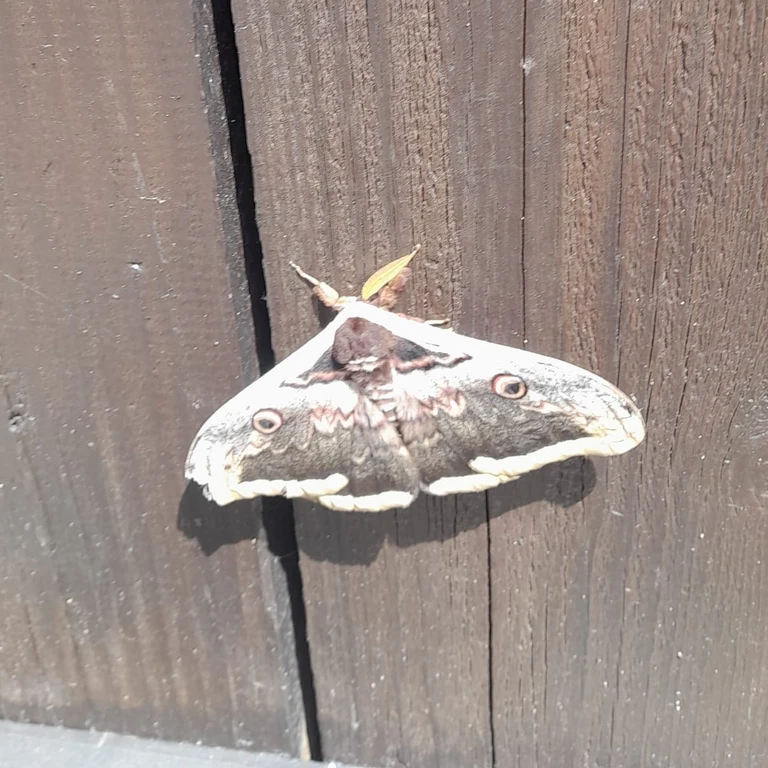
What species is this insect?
Saturnia pyri
